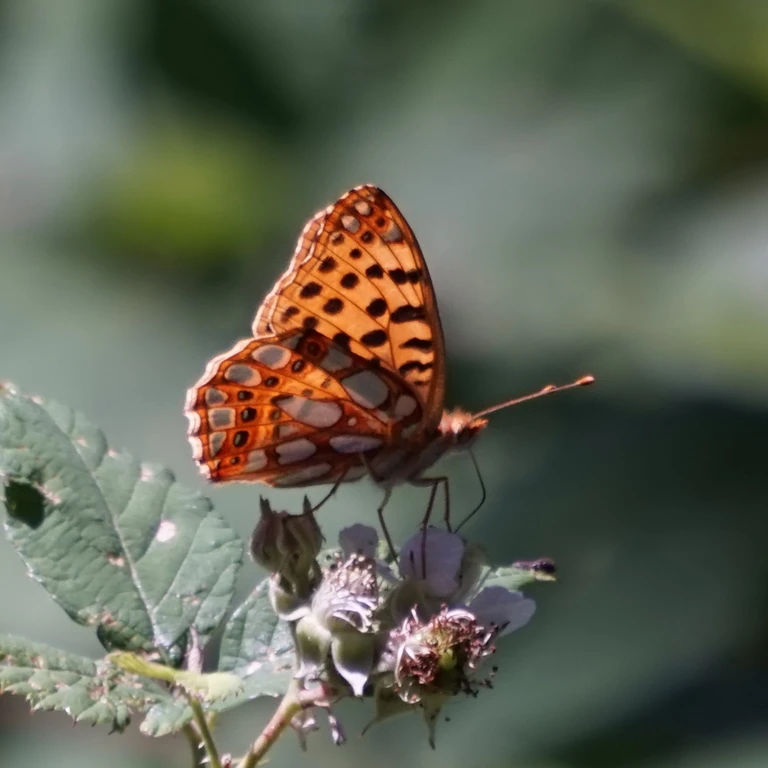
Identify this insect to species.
Issoria lathonia
